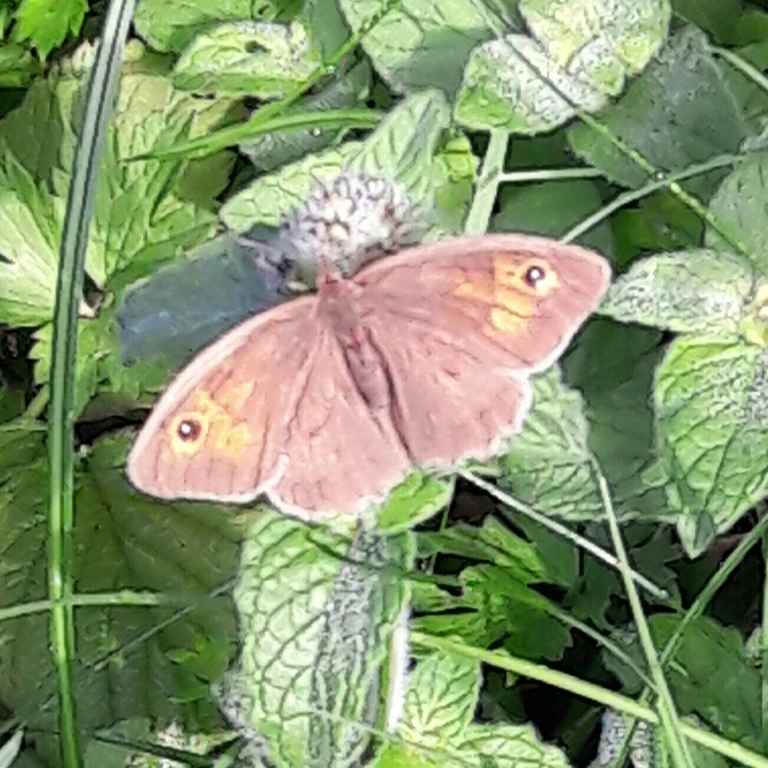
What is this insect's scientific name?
Maniola jurtina
